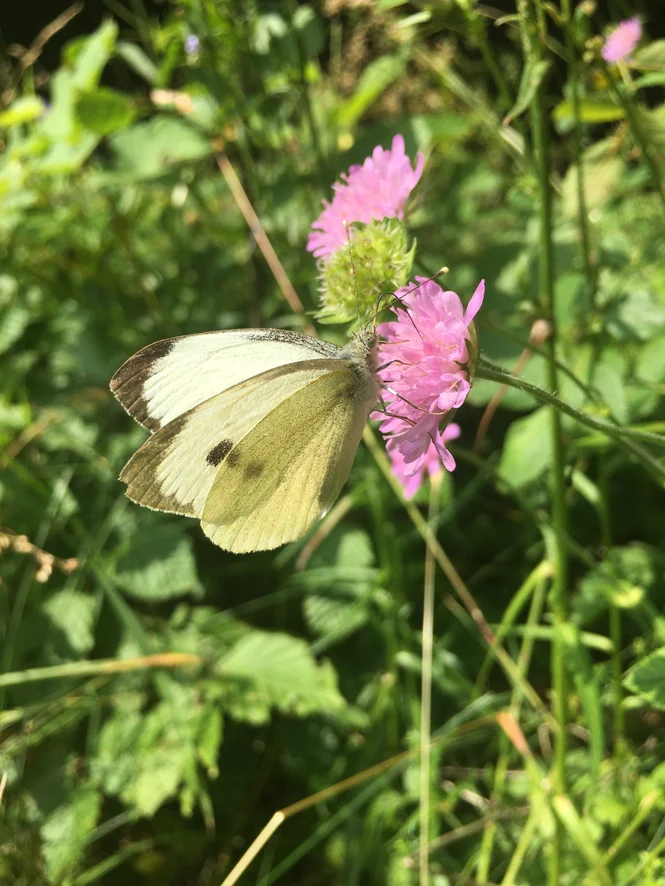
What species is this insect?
Pieris brassicae
